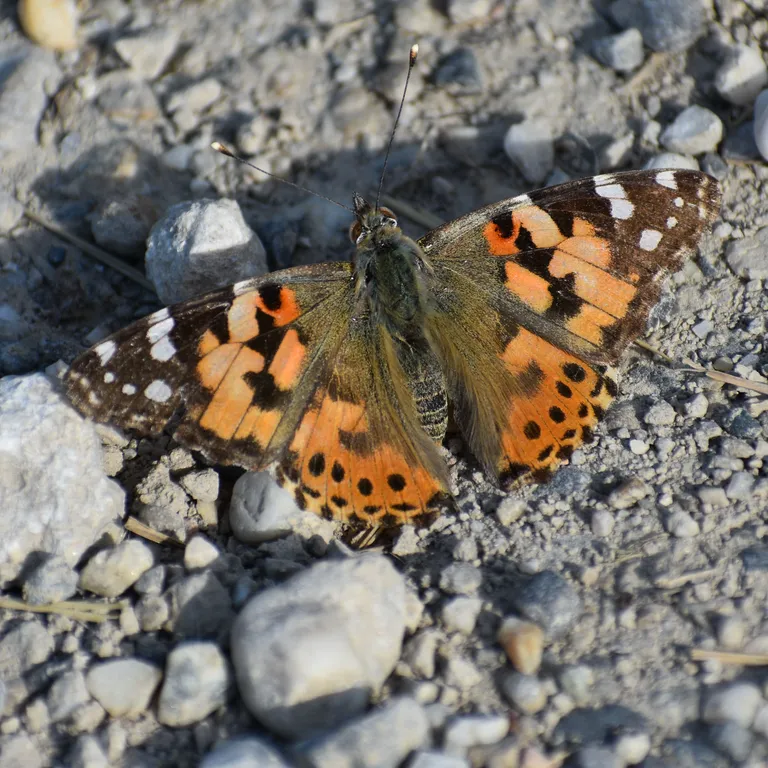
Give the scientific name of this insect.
Vanessa cardui
